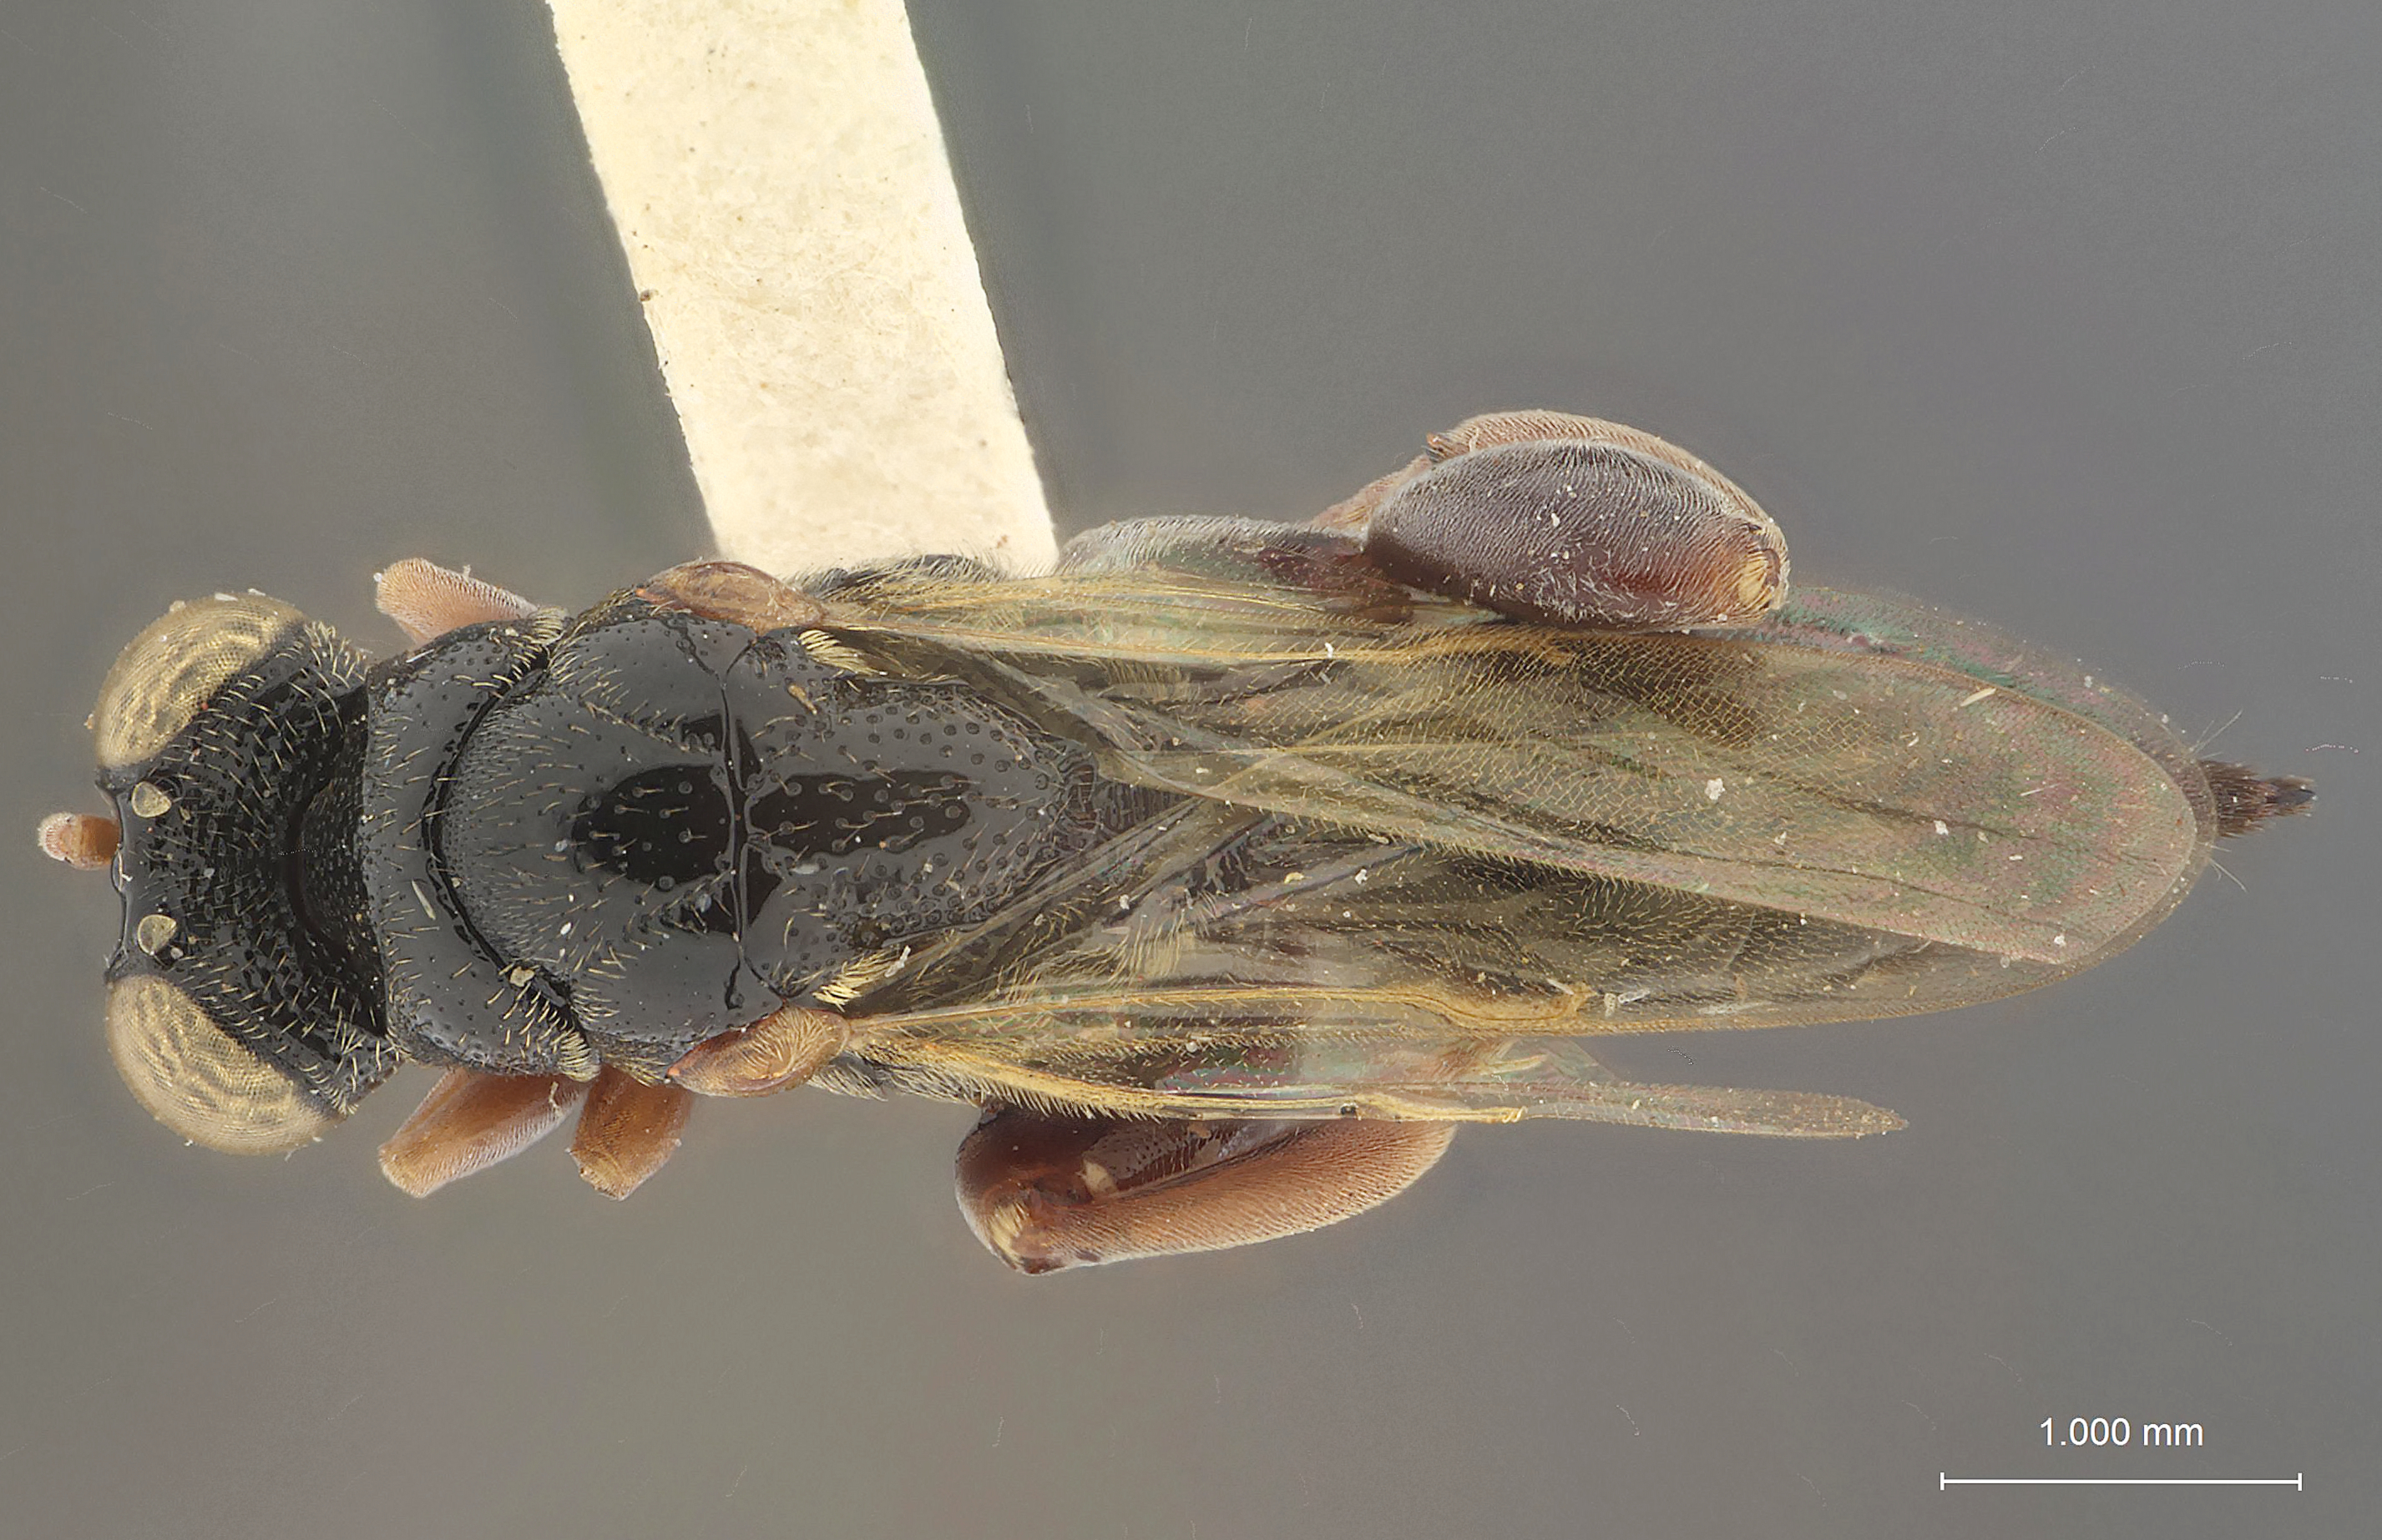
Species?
Antrocephalus nitidus
